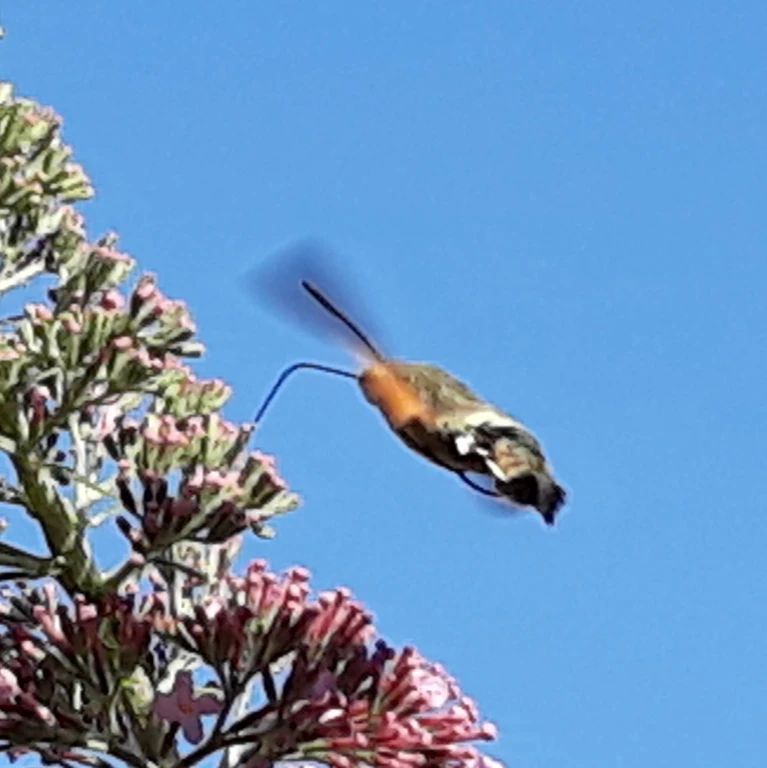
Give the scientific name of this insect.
Macroglossum stellatarum
